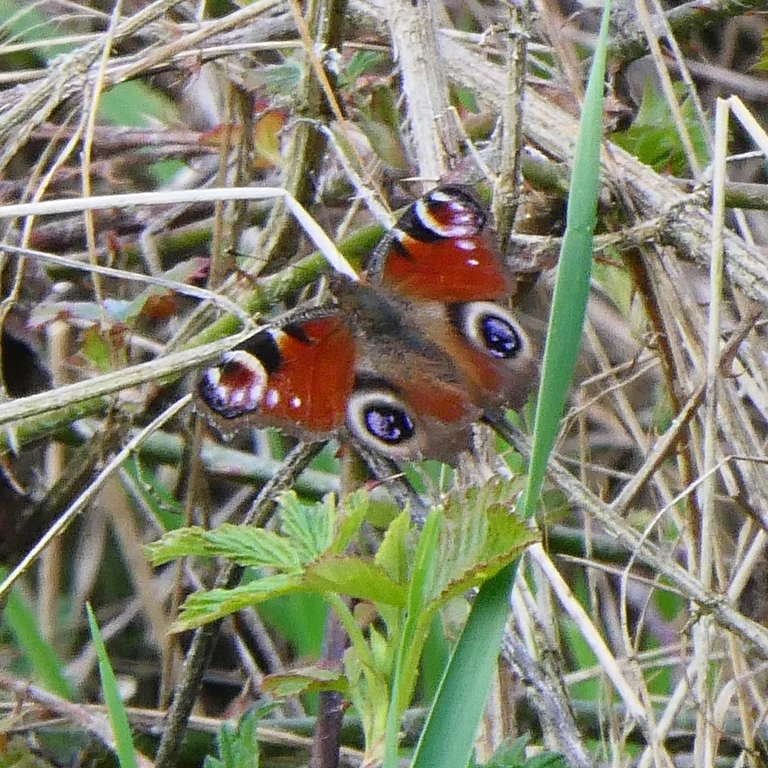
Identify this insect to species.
Aglais io
